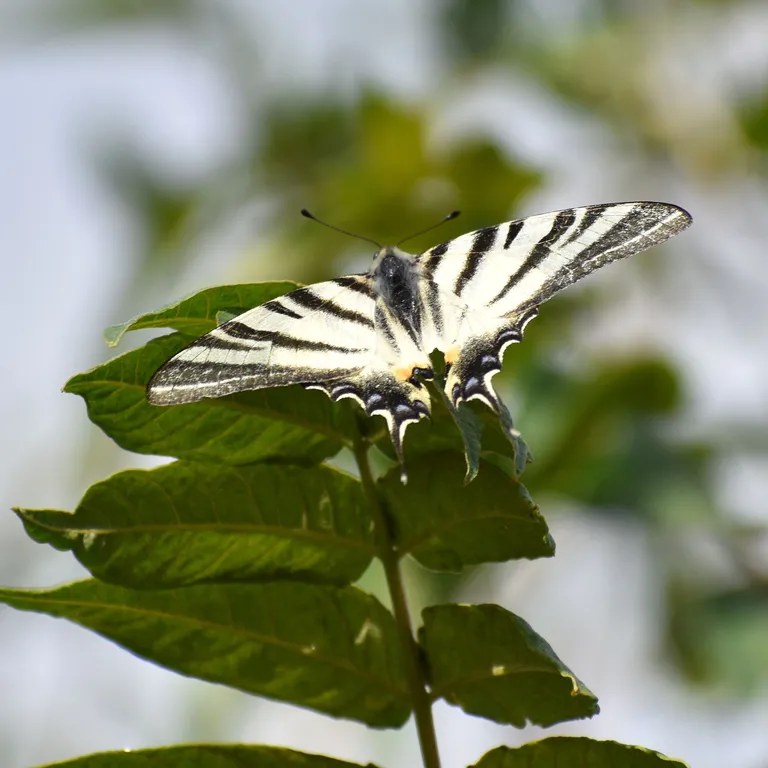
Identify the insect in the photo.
Iphiclides podalirius
